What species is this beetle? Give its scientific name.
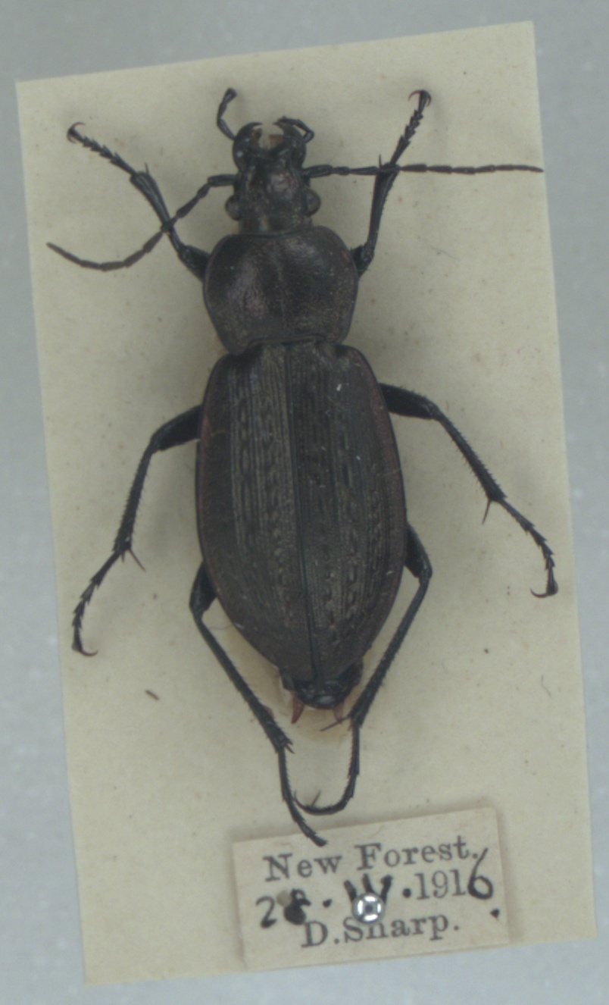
Carabus arvensis
